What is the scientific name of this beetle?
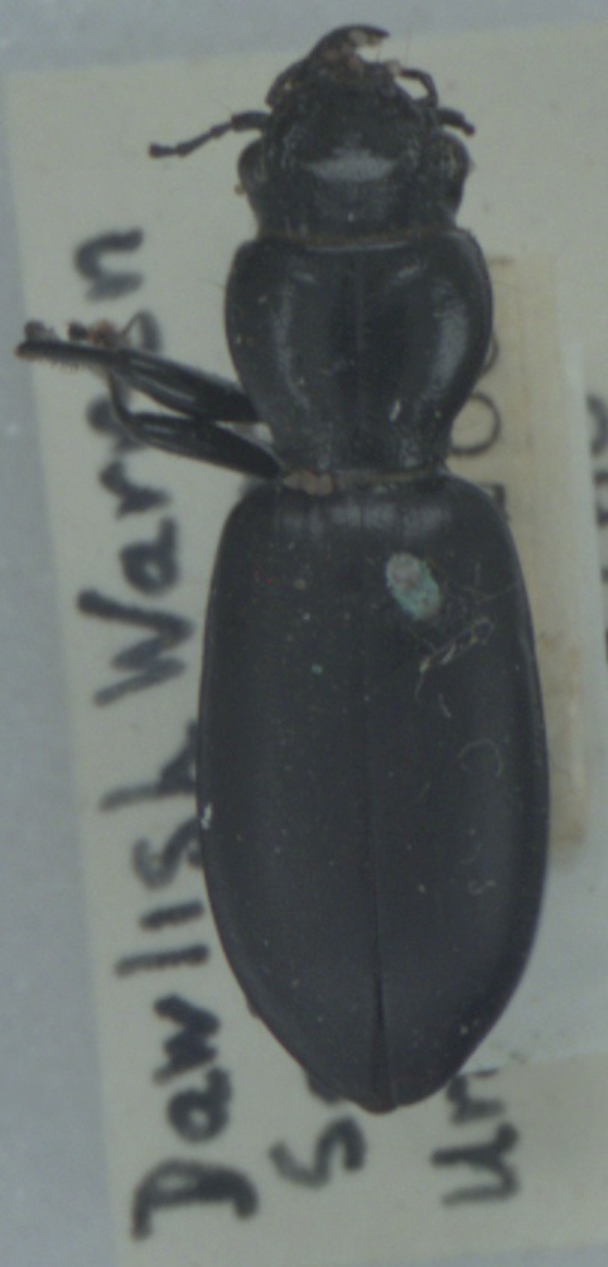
Broscus cephalotes
